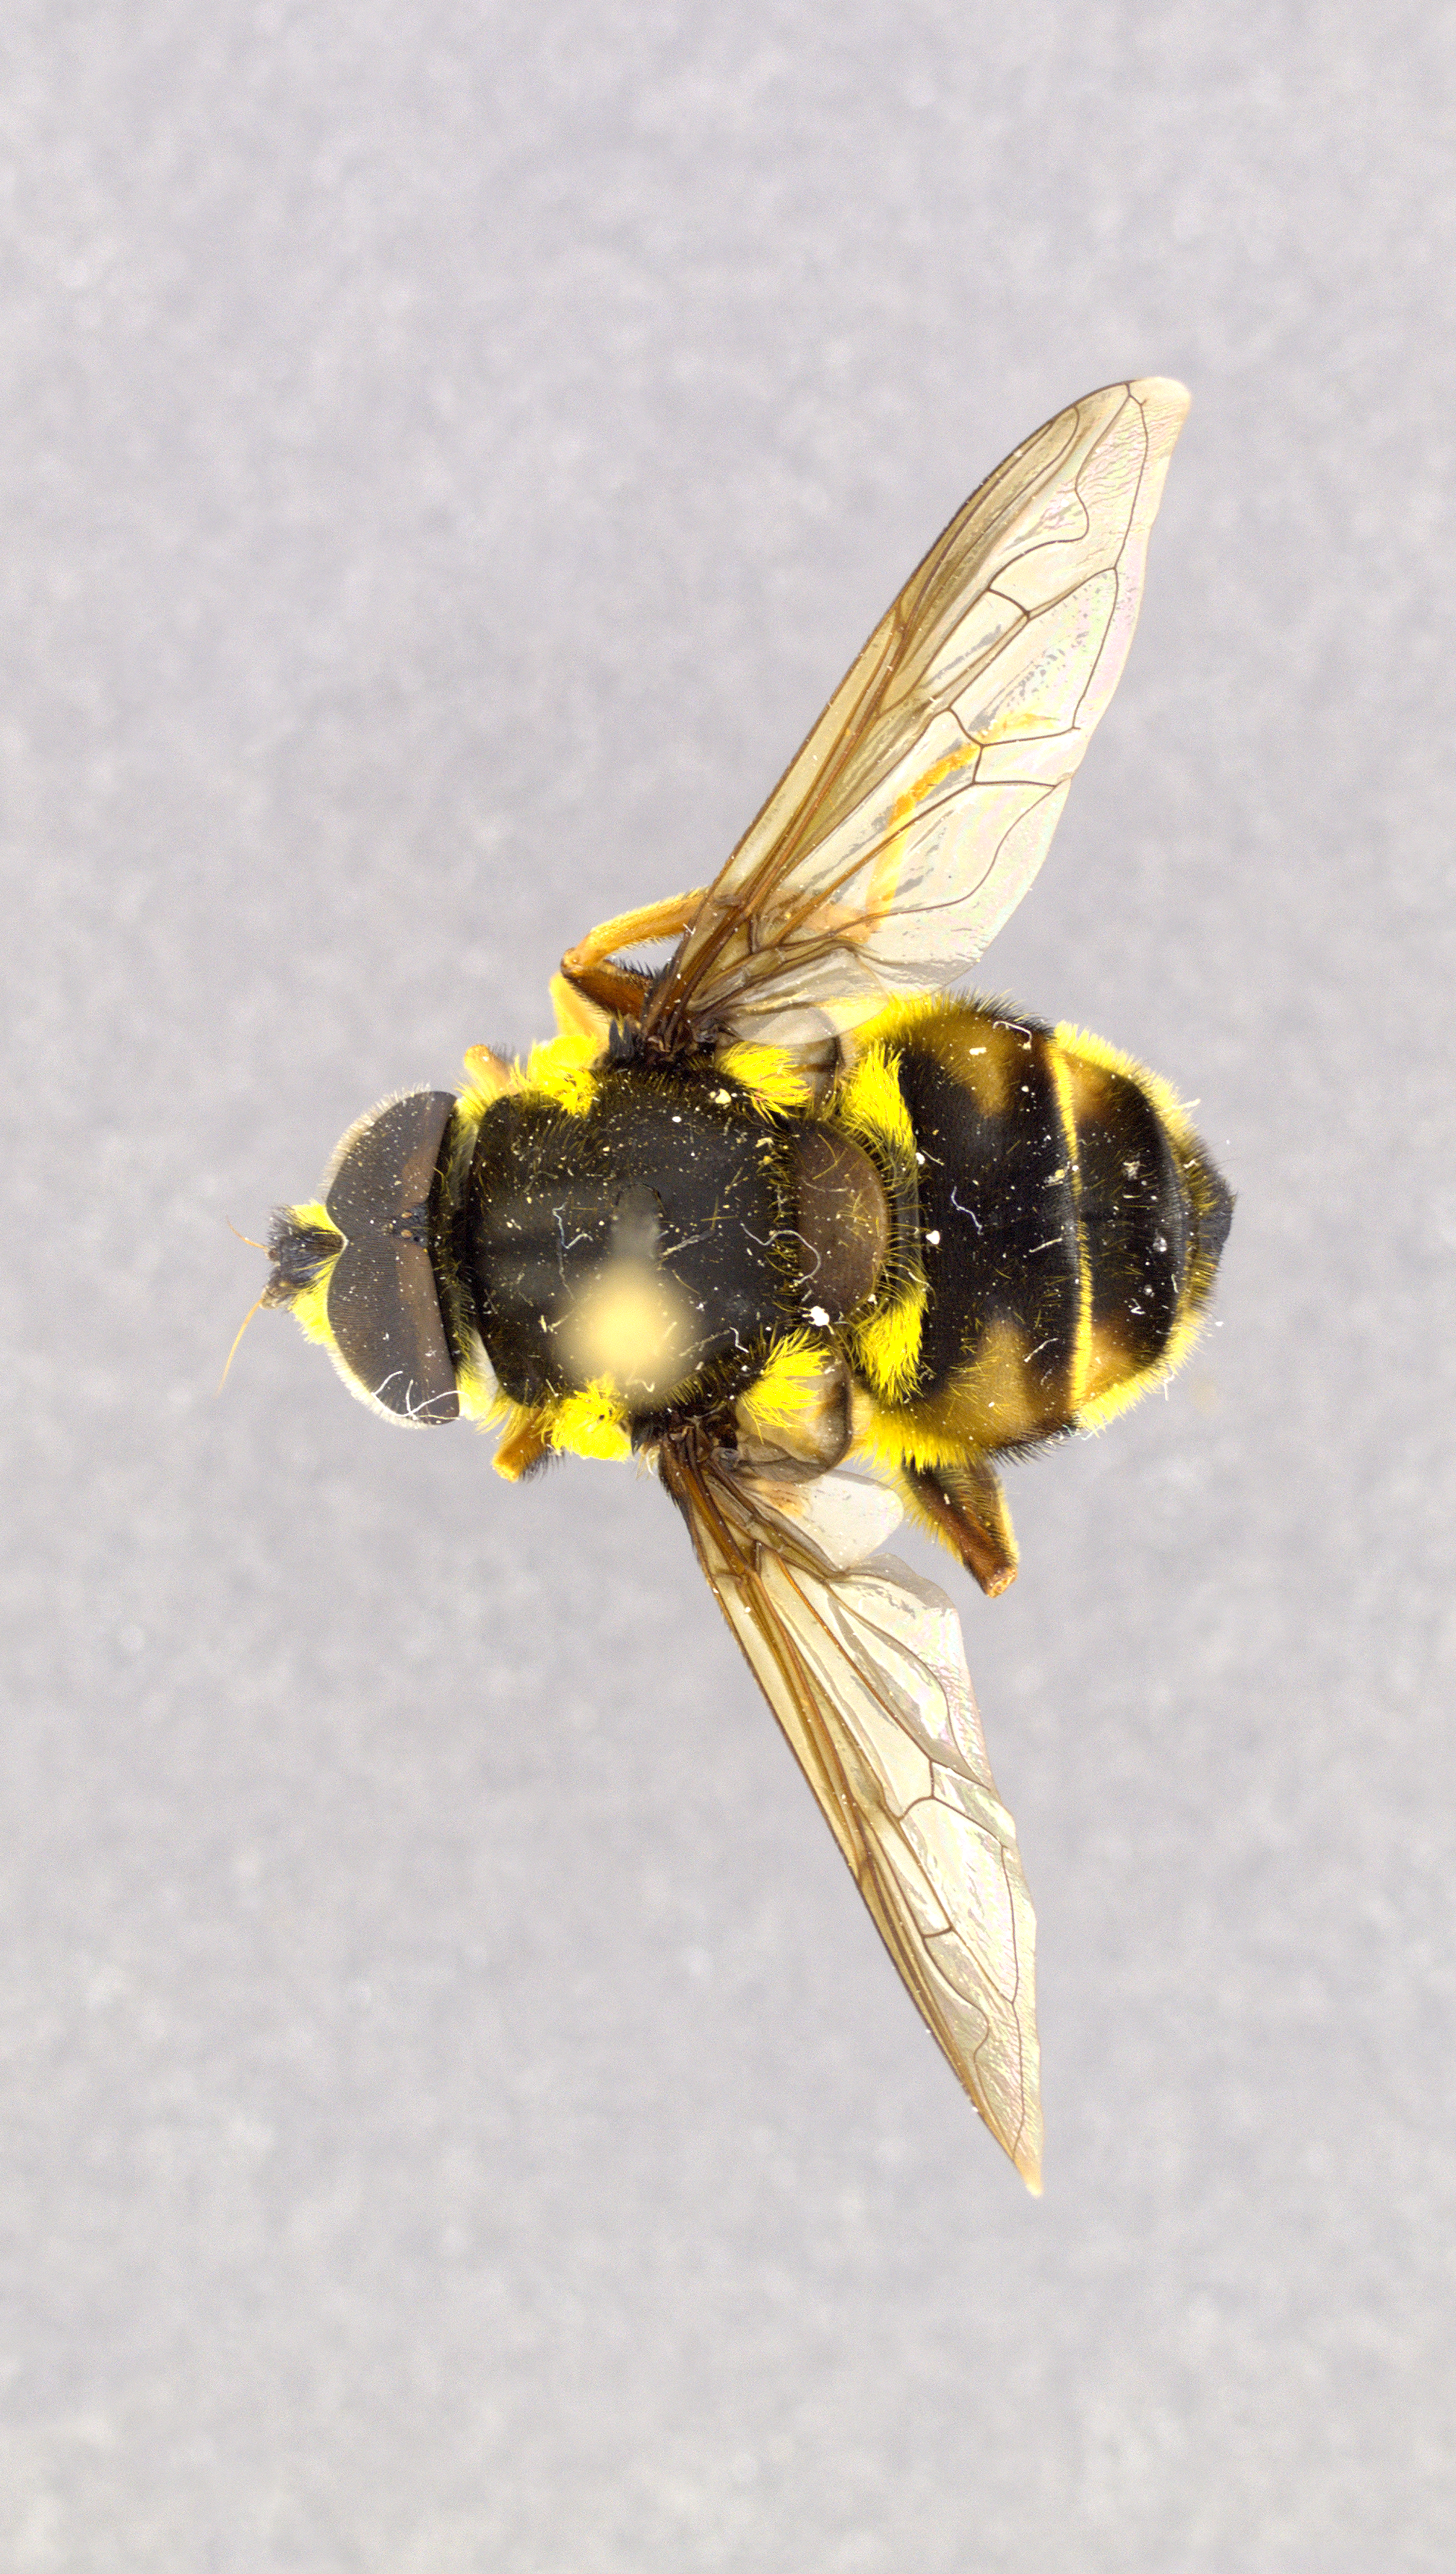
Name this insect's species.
Quichuana salvadorensis
